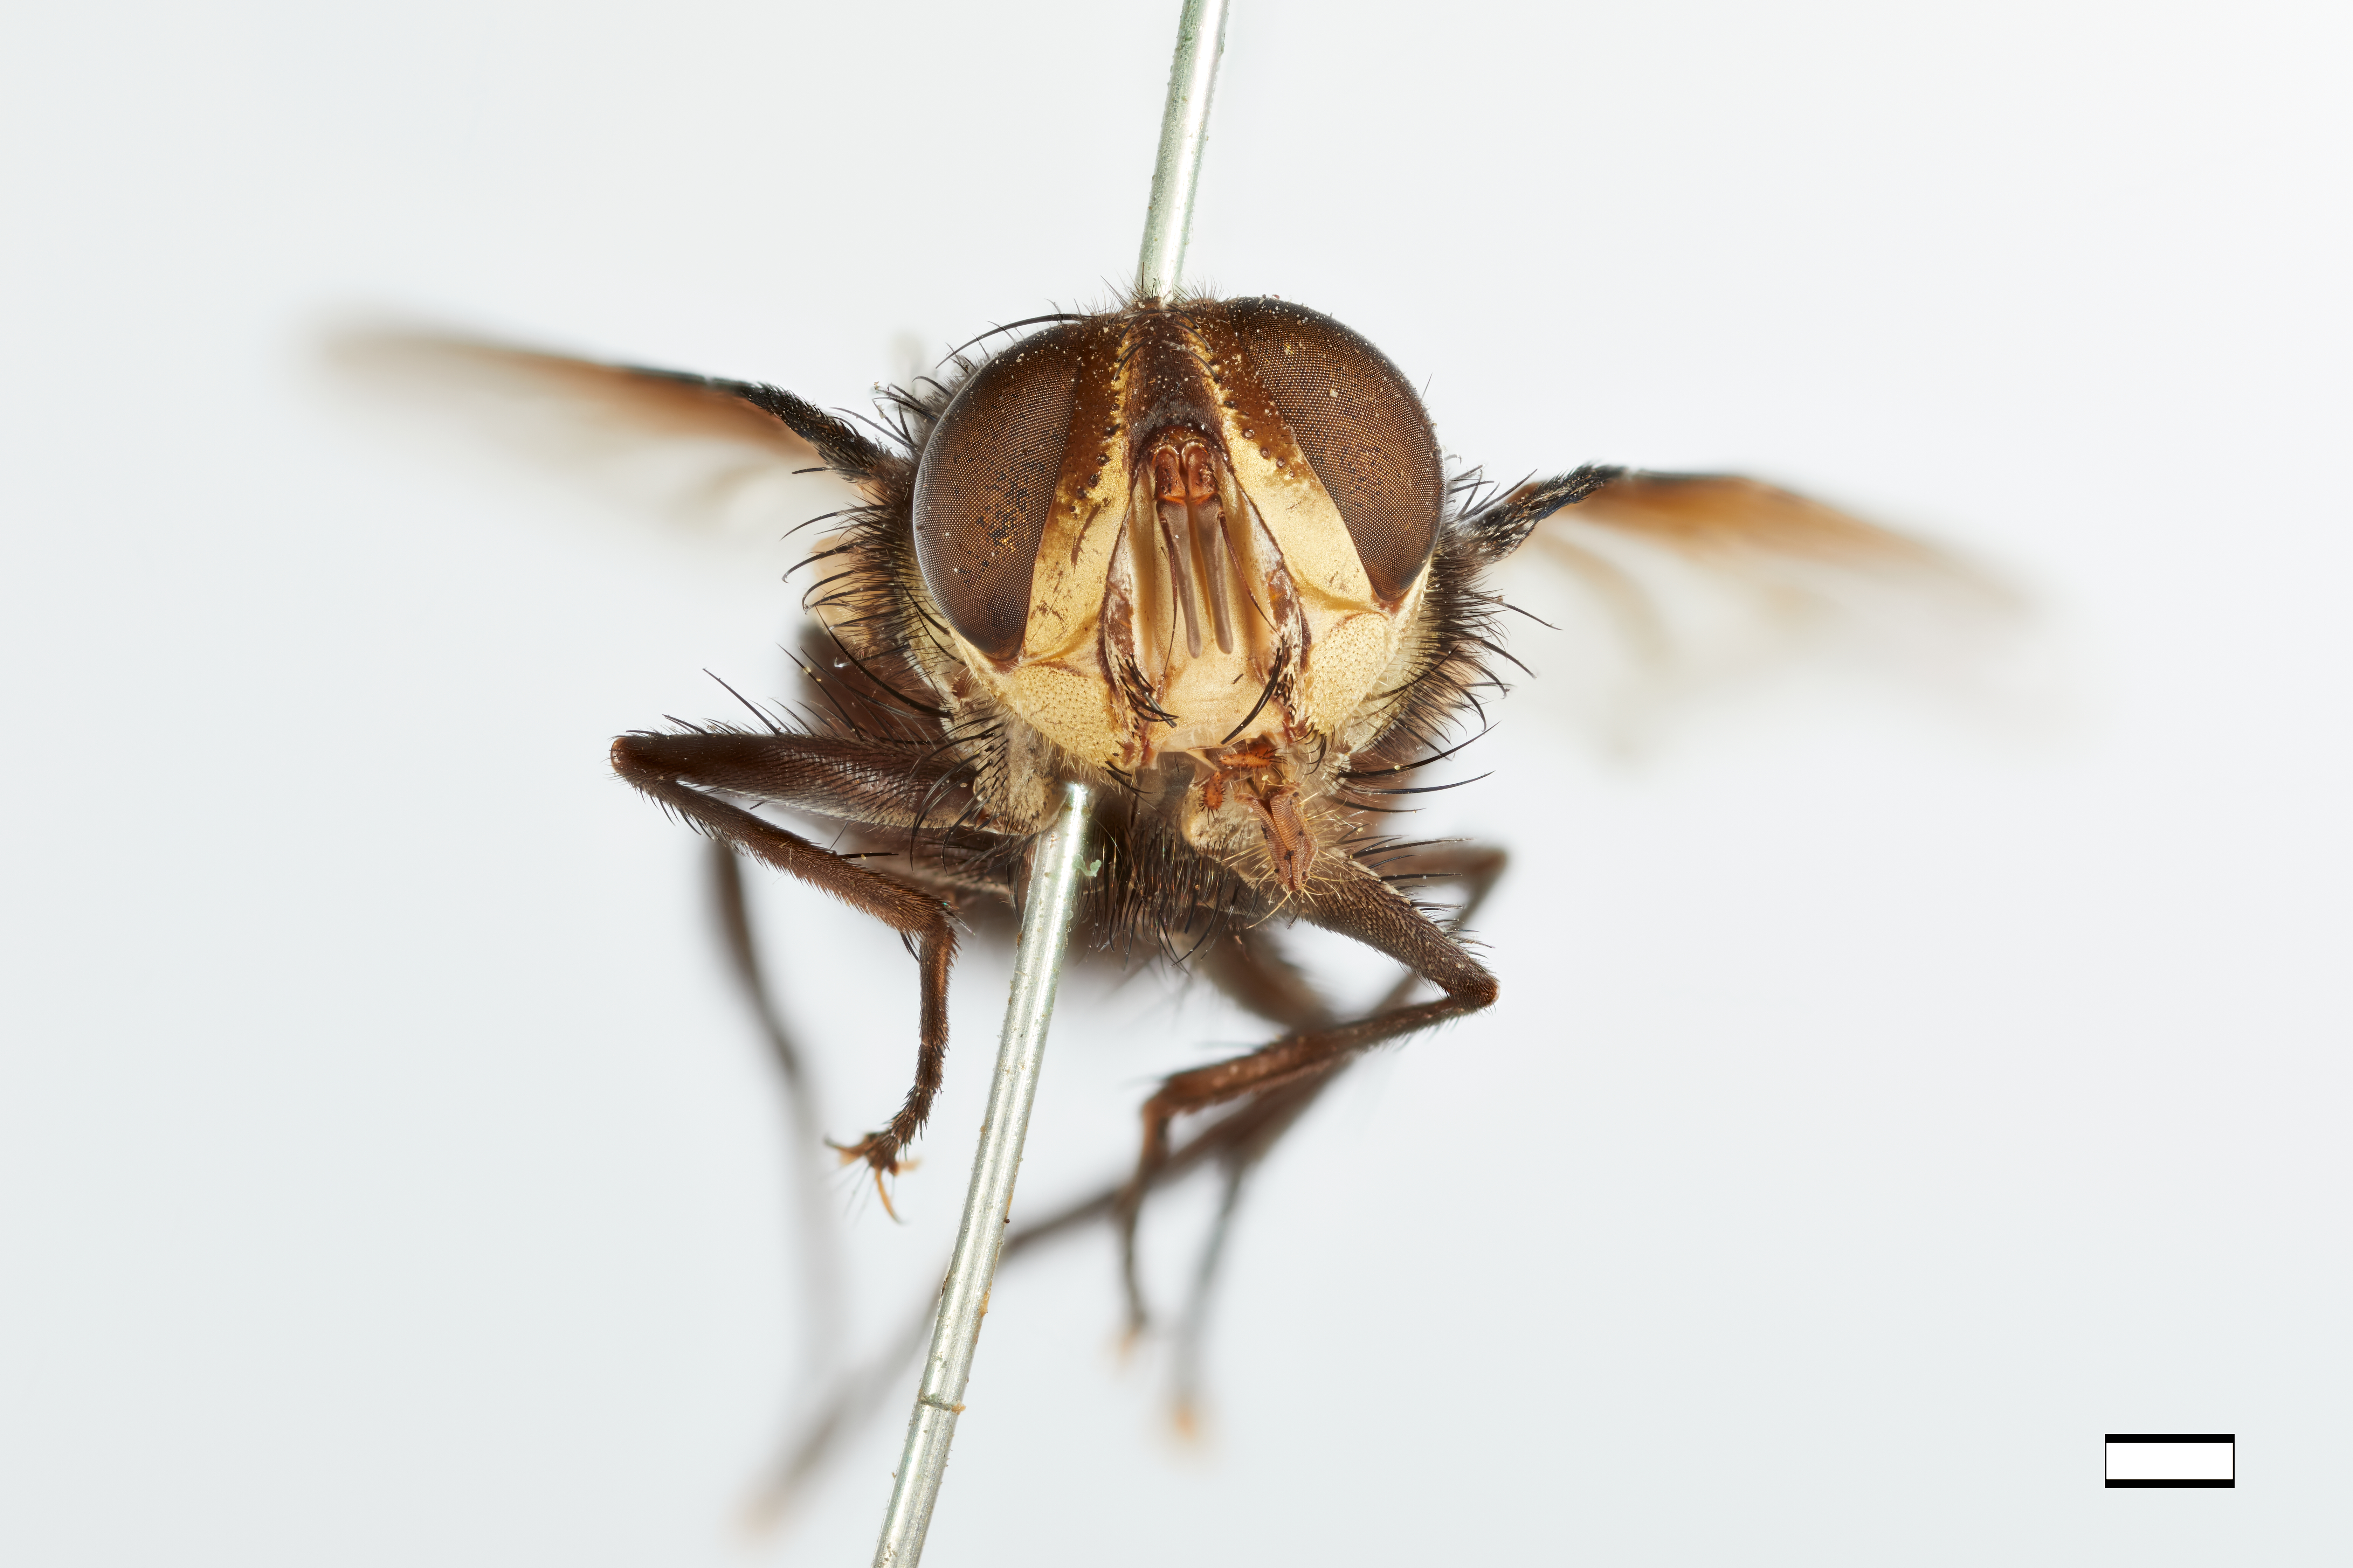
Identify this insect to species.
Ugimeigenia elzneri
